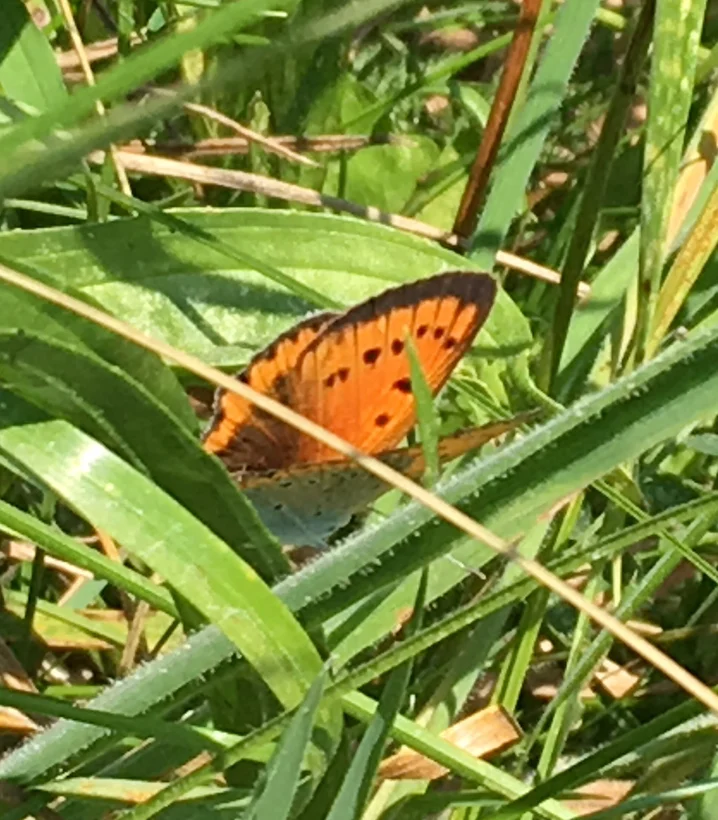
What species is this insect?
Lycaena dispar
